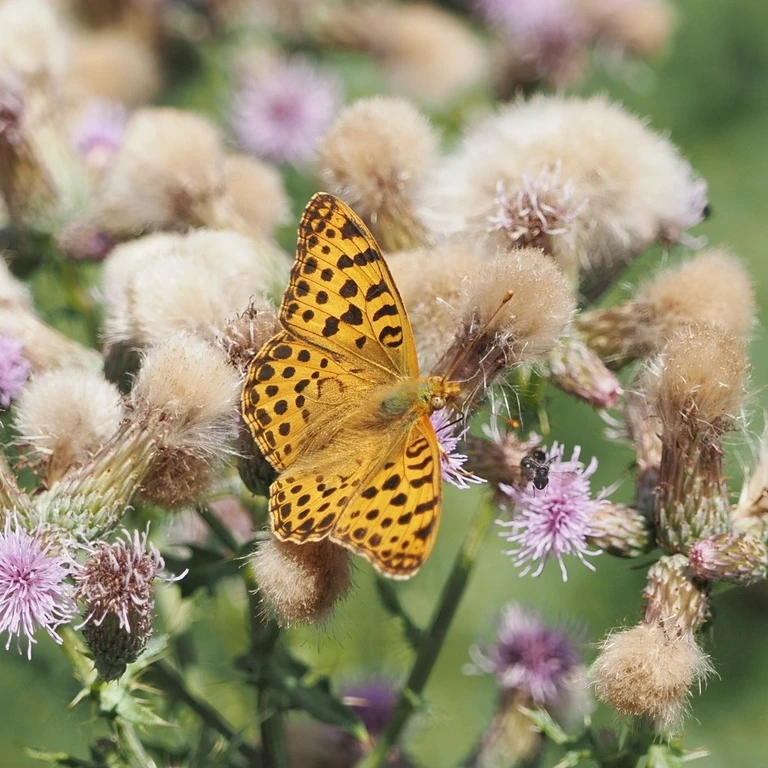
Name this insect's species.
Issoria lathonia
